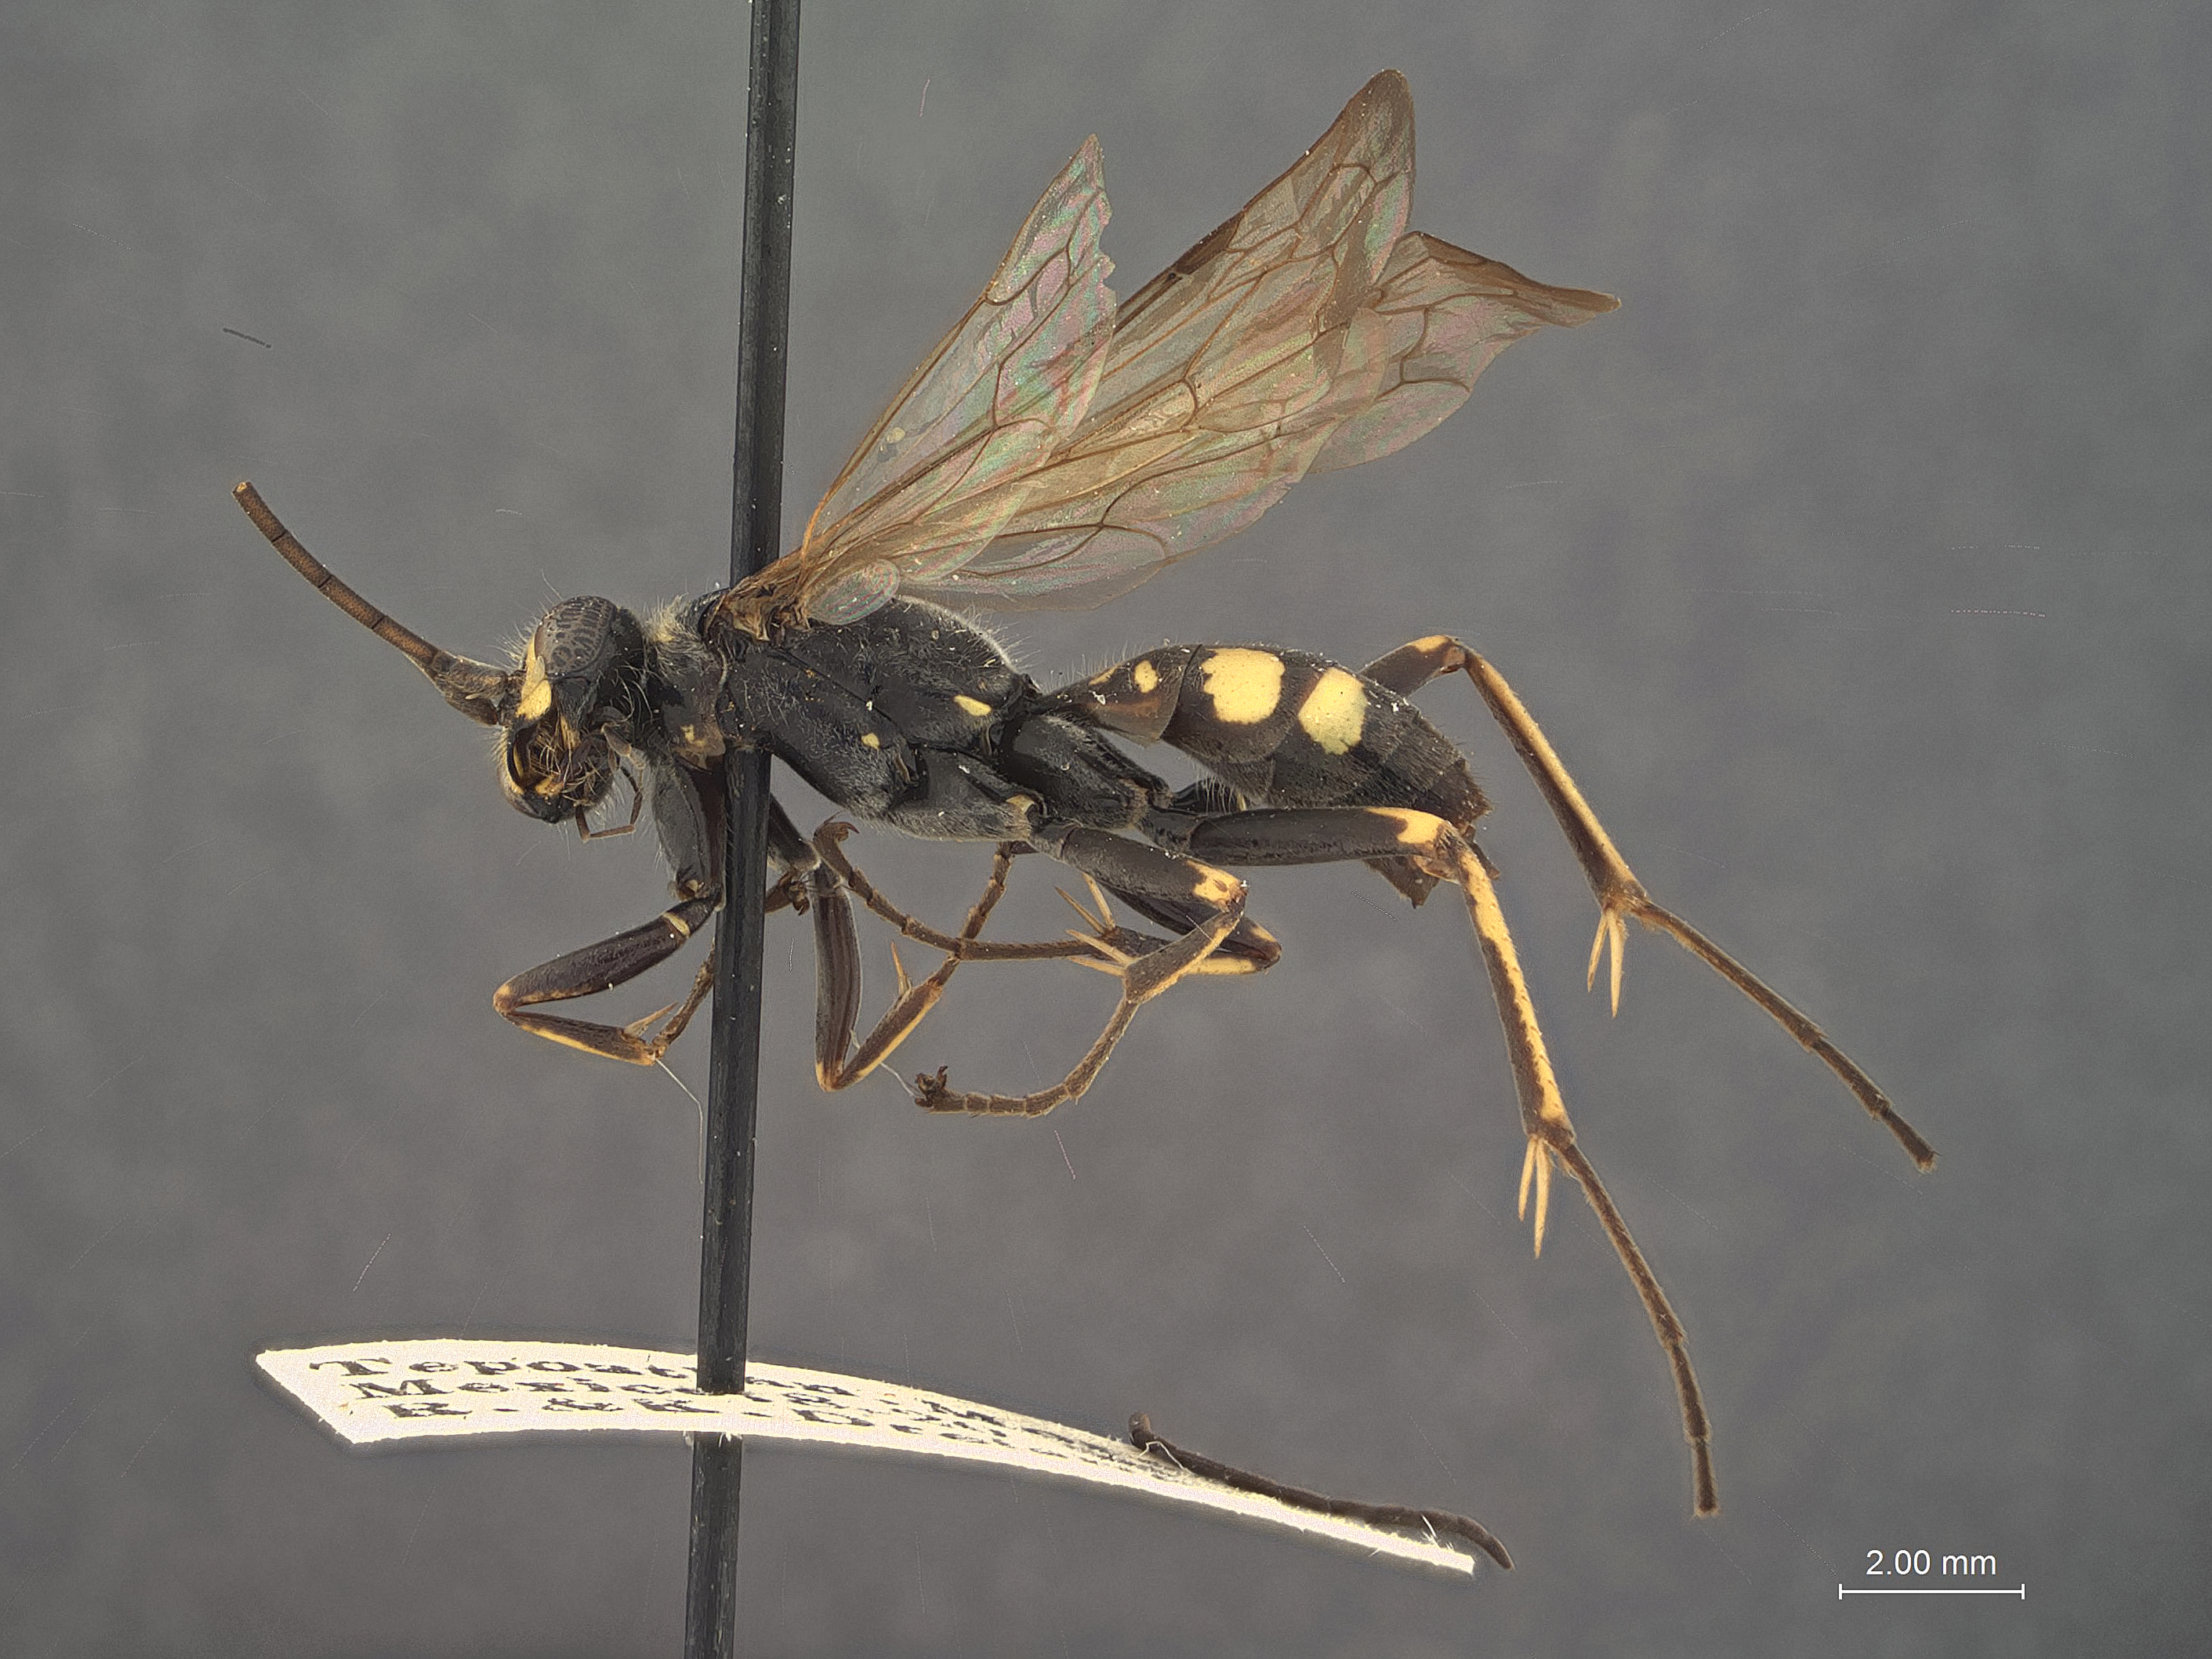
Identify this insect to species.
Priocnessus octomaculatus
